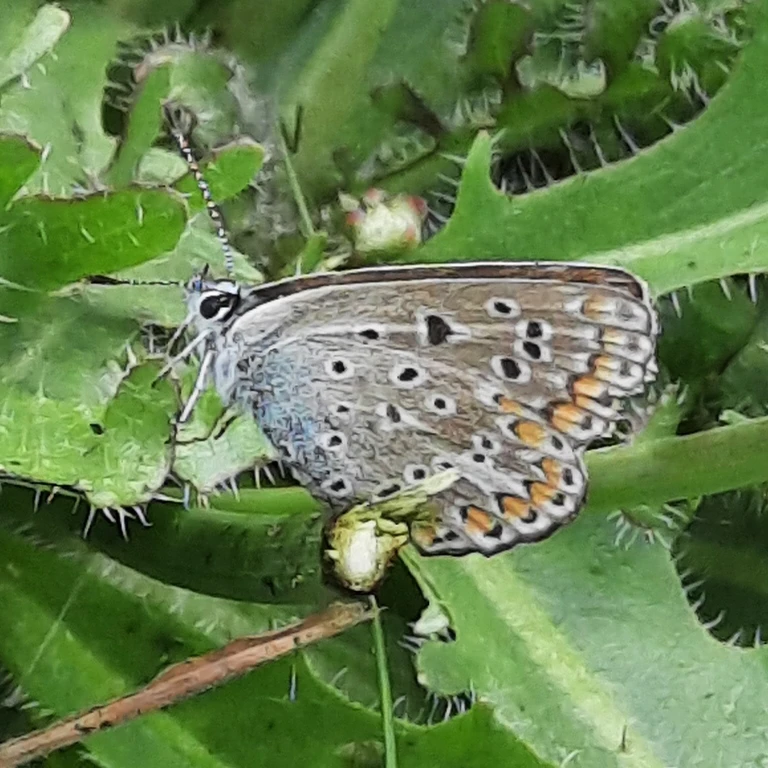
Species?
Polyommatus icarus
